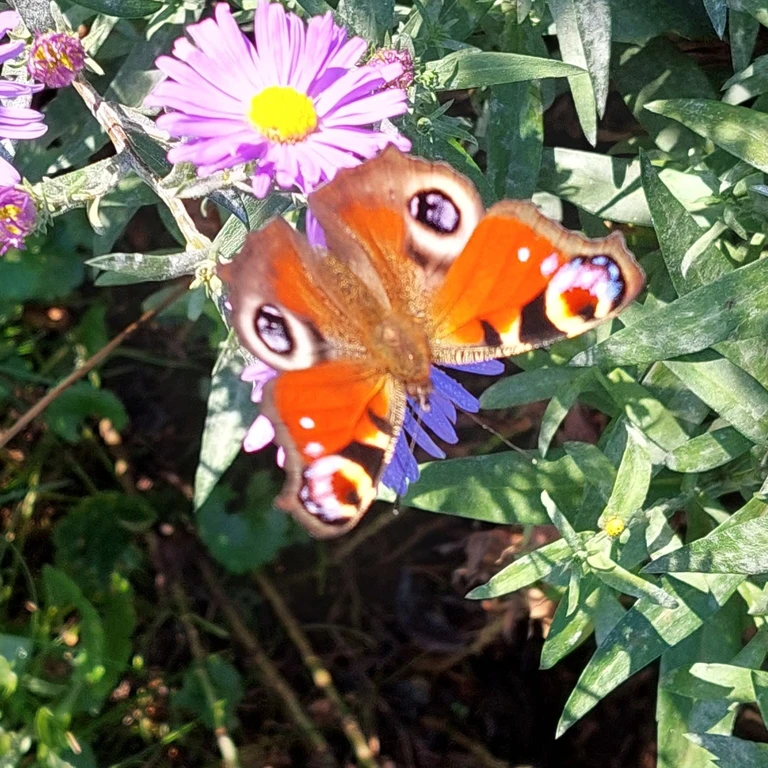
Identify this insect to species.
Aglais io
